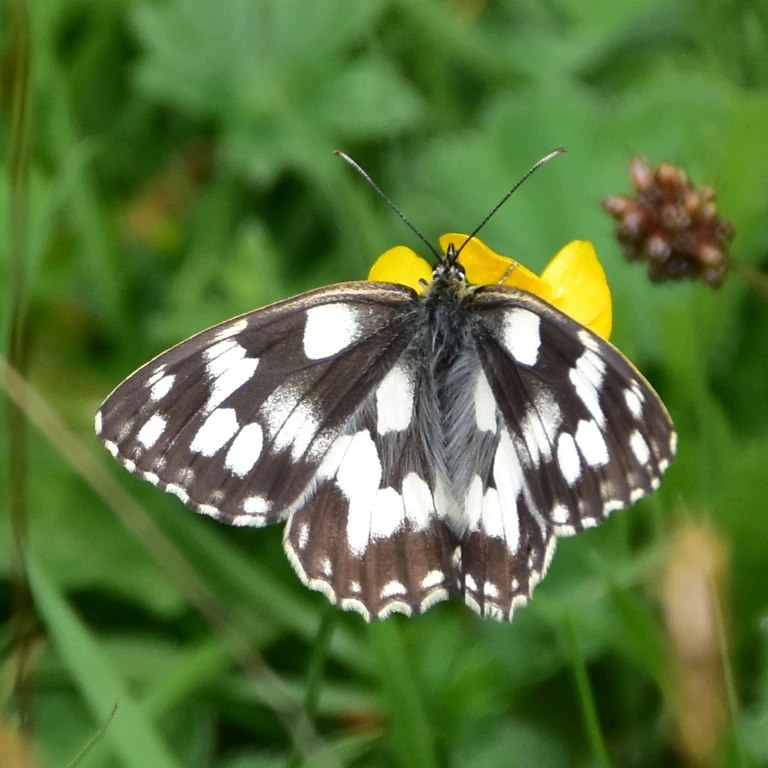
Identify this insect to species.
Melanargia galathea
